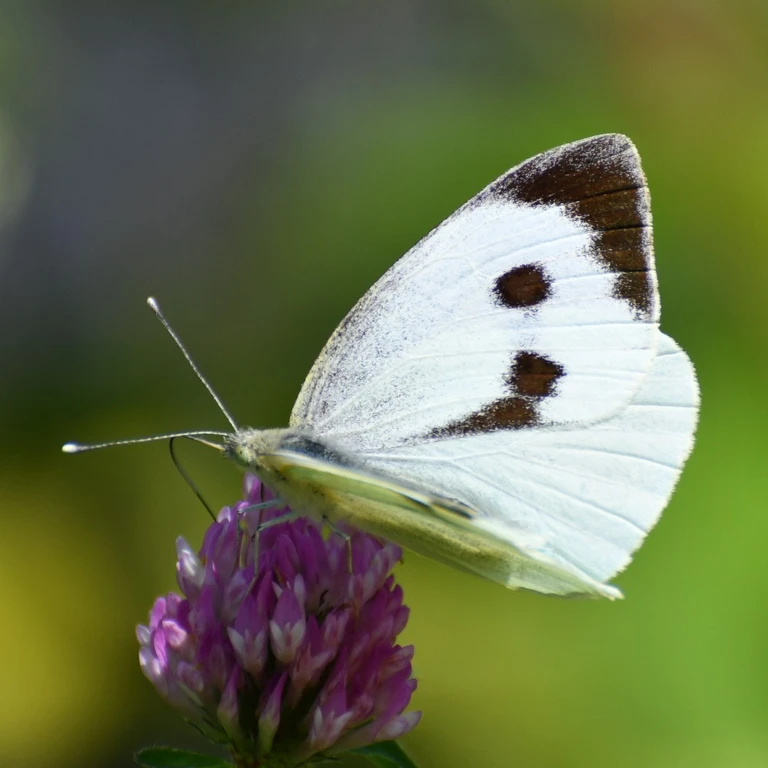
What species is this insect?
Pieris brassicae
